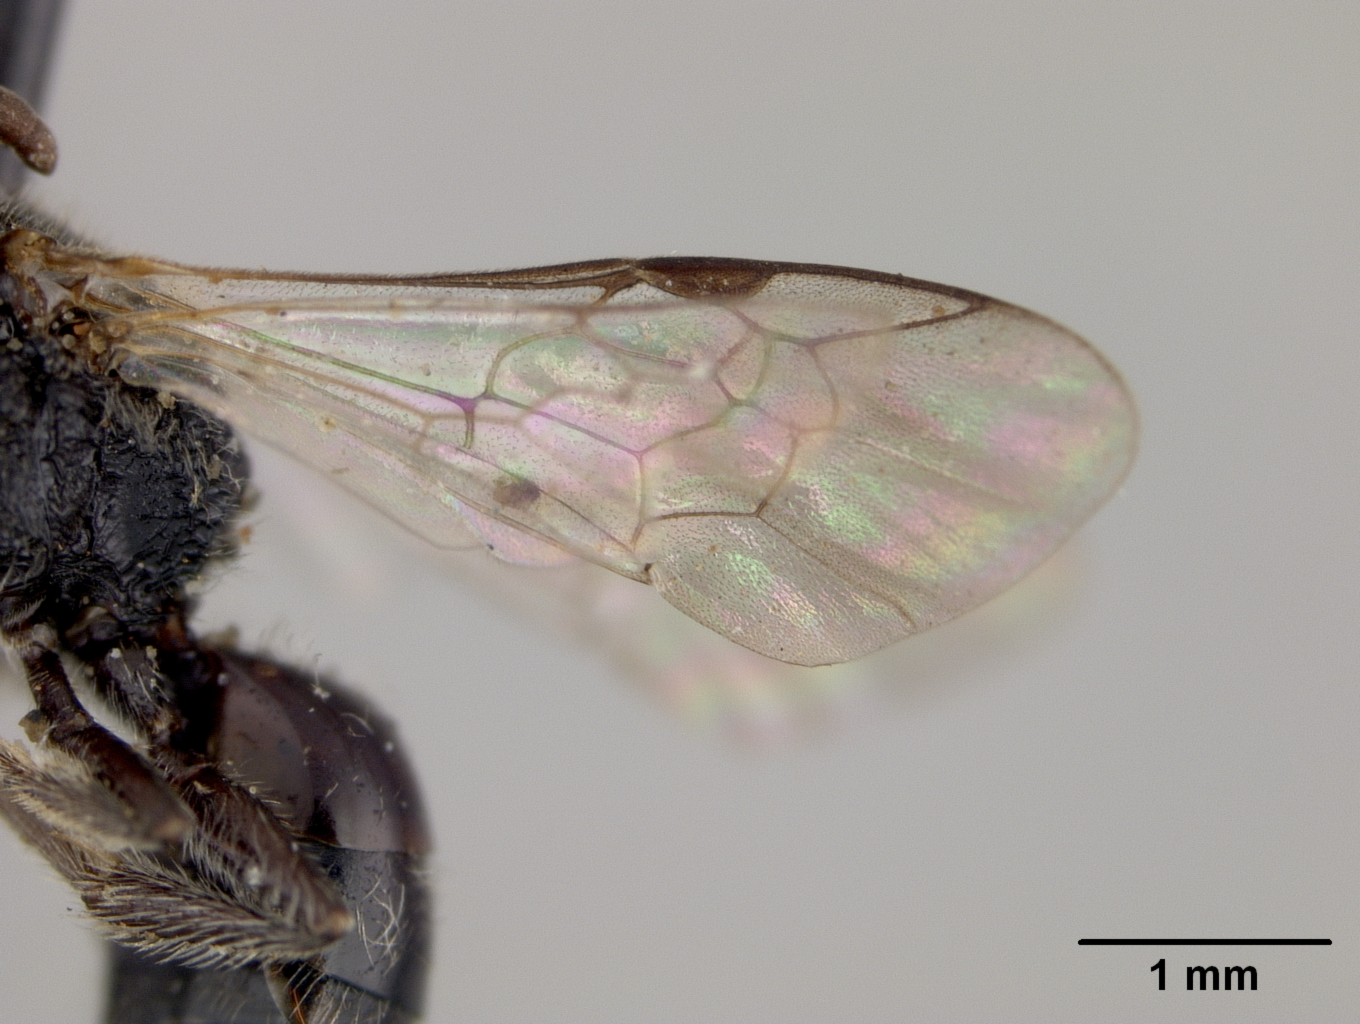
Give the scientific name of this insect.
Sphecodes coronus
